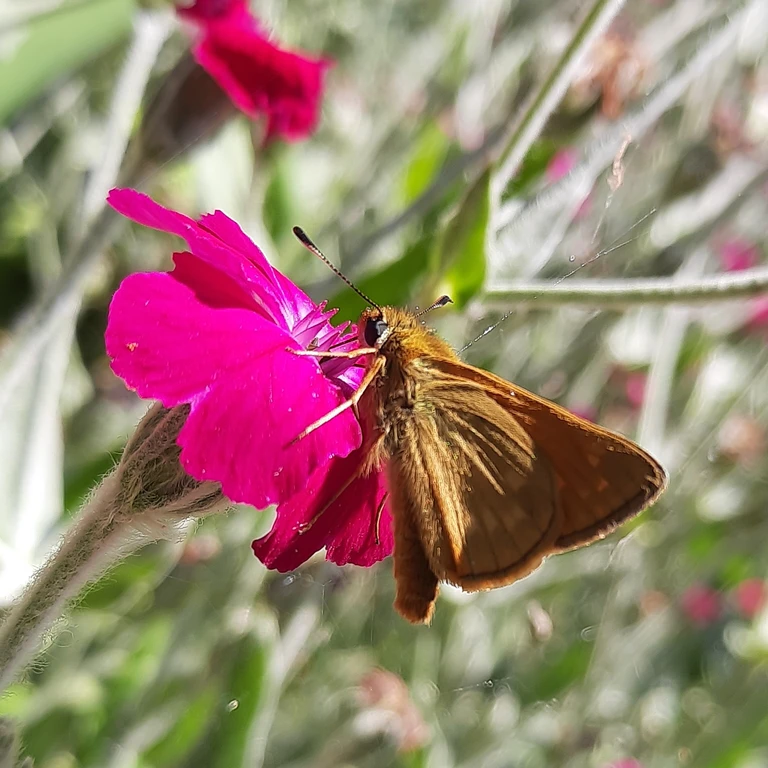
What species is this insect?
Ochlodes sylvanus (also Ochlodes venata)
